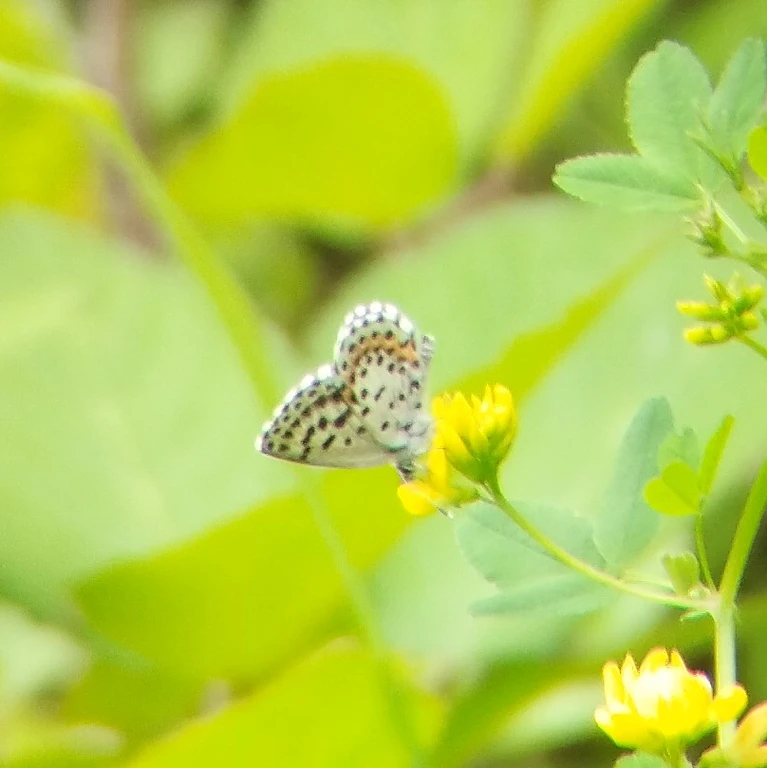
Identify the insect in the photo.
Scolitantides orion
